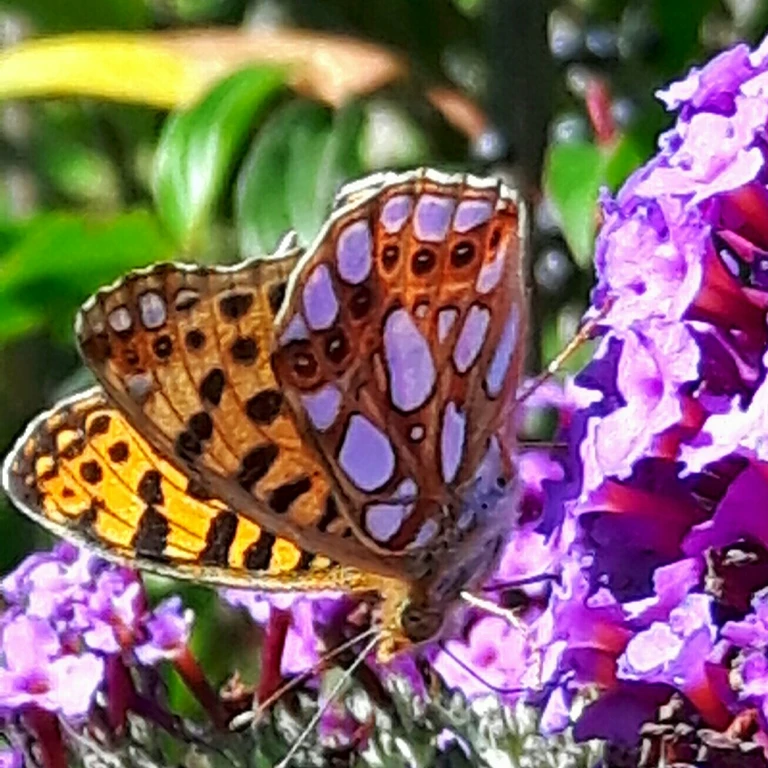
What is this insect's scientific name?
Issoria lathonia
